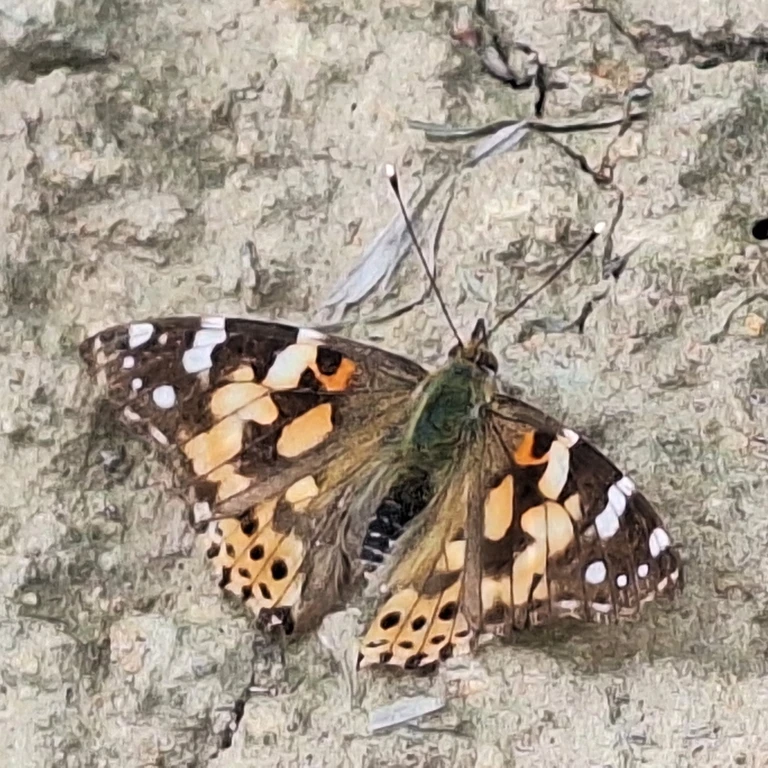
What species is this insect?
Vanessa cardui
